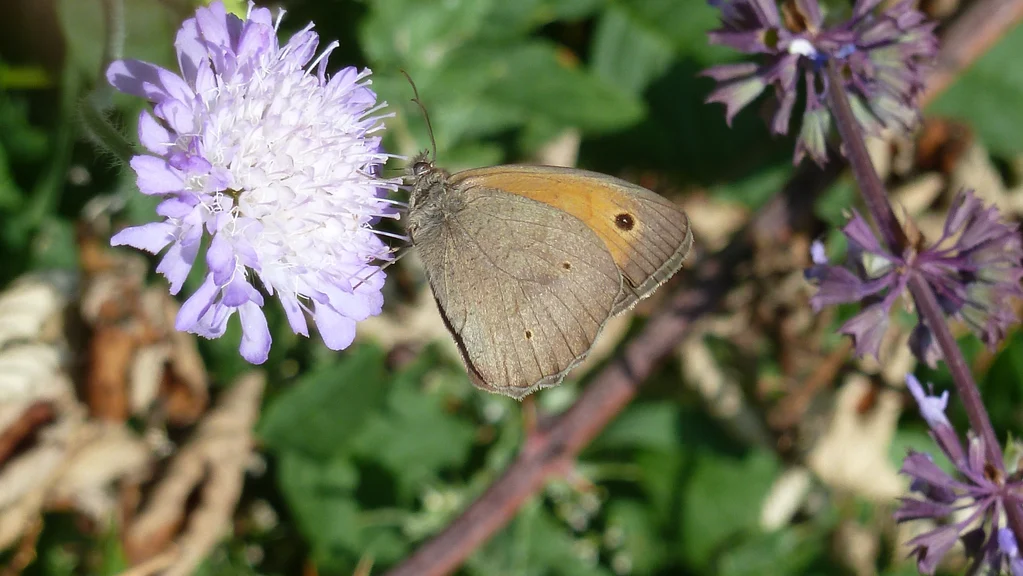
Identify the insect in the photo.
Maniola jurtina
